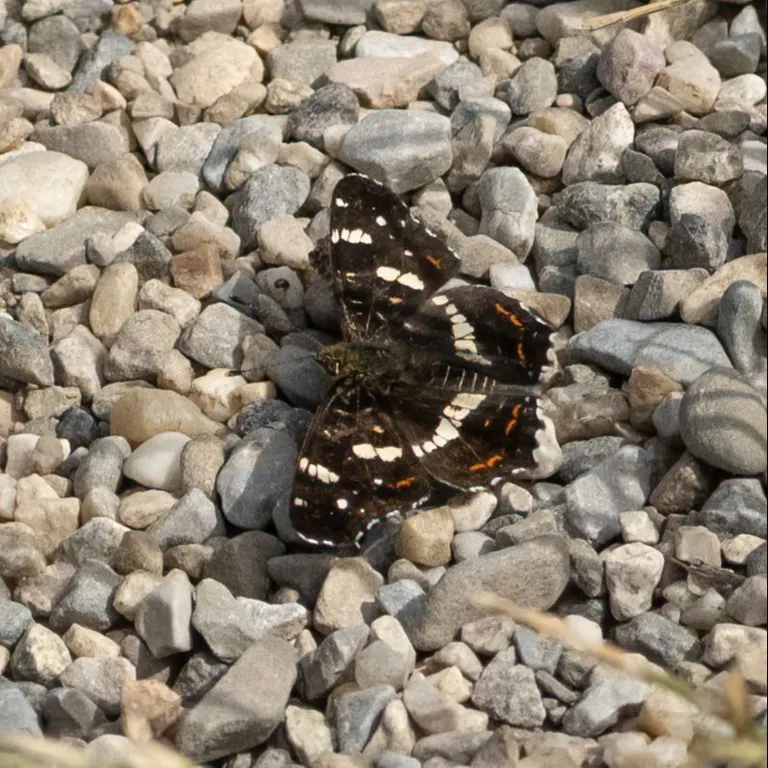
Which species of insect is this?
Araschnia levana
